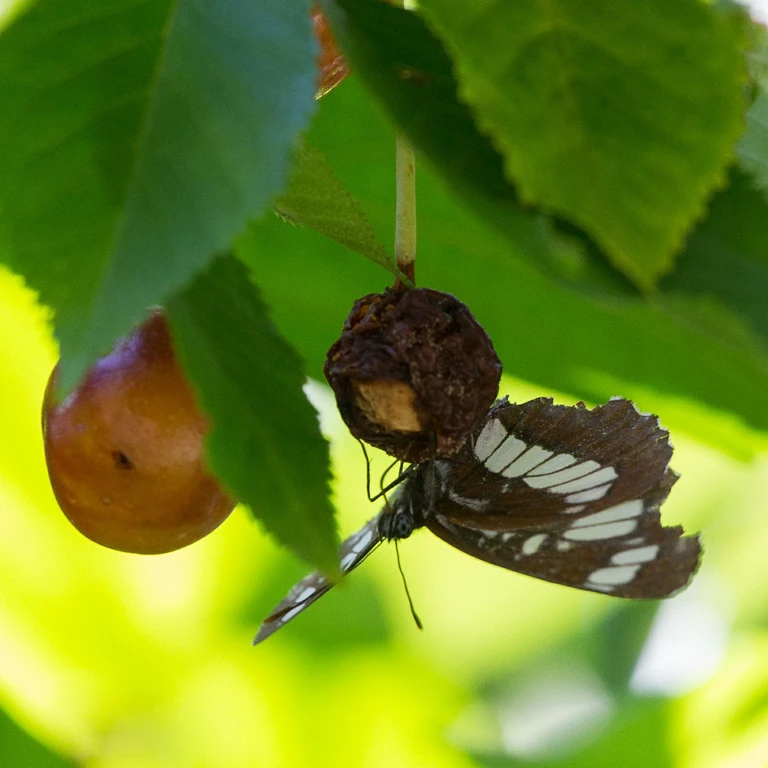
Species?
Neptis rivularis
